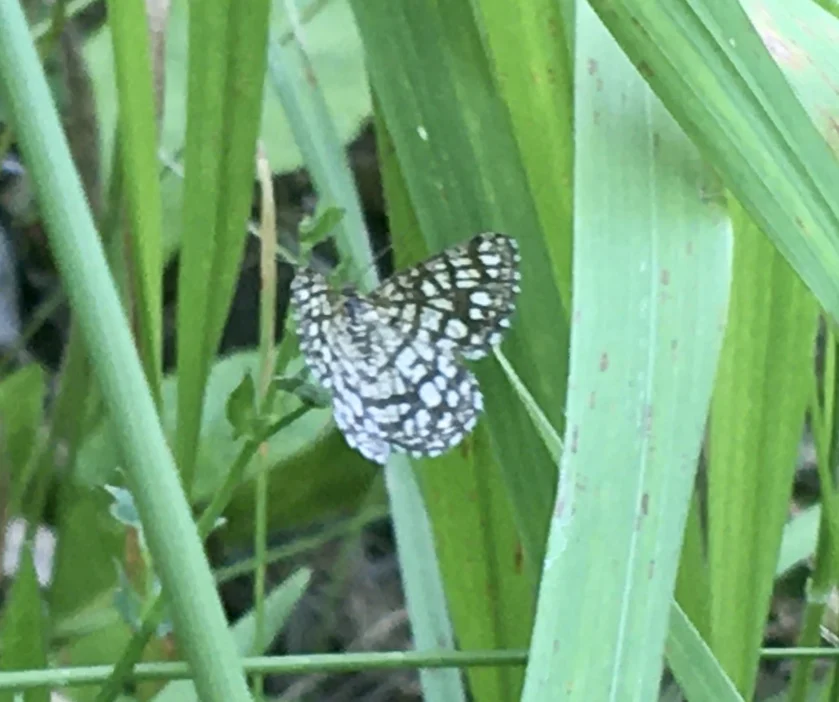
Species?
Chiasmia clathrata
